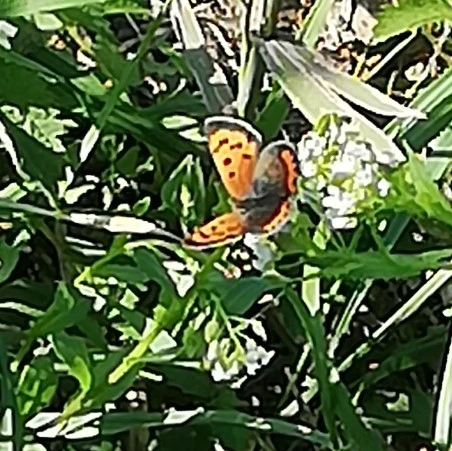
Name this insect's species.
Lycaena phlaeas
